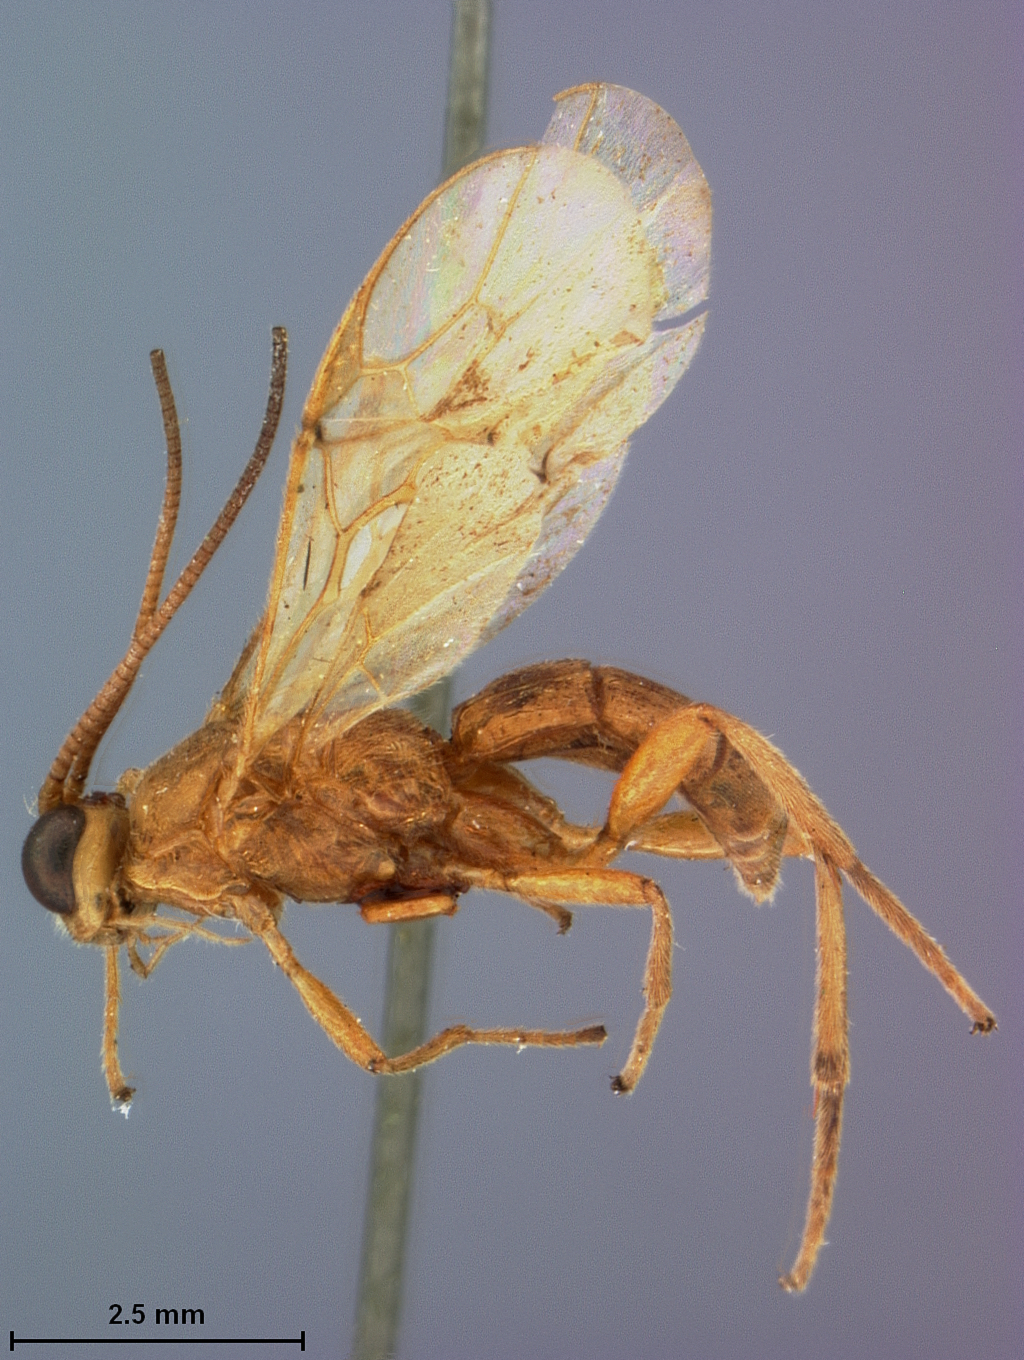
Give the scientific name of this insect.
Hemigyroneuron suffusus
